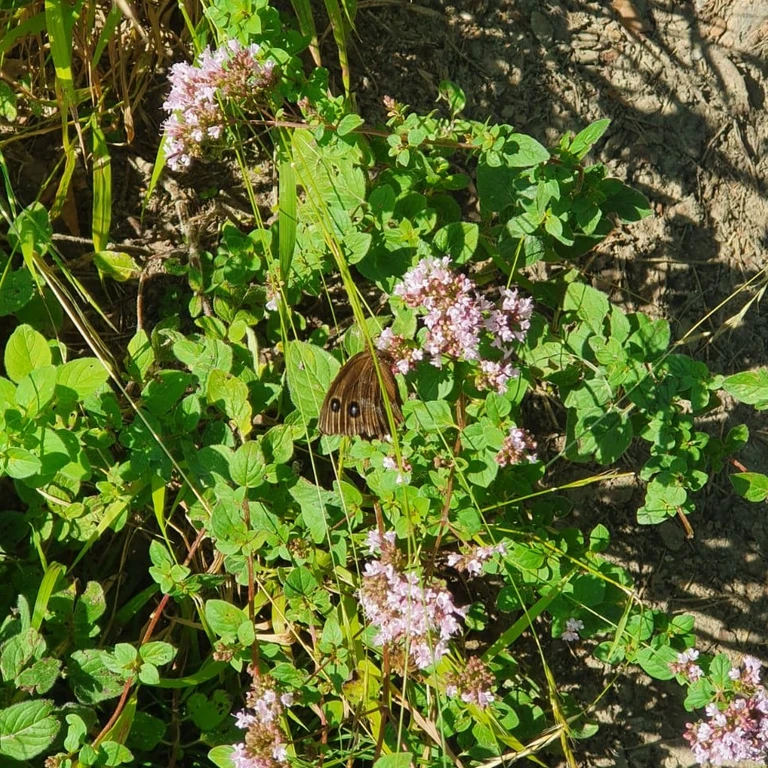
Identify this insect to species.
Minois dryas
